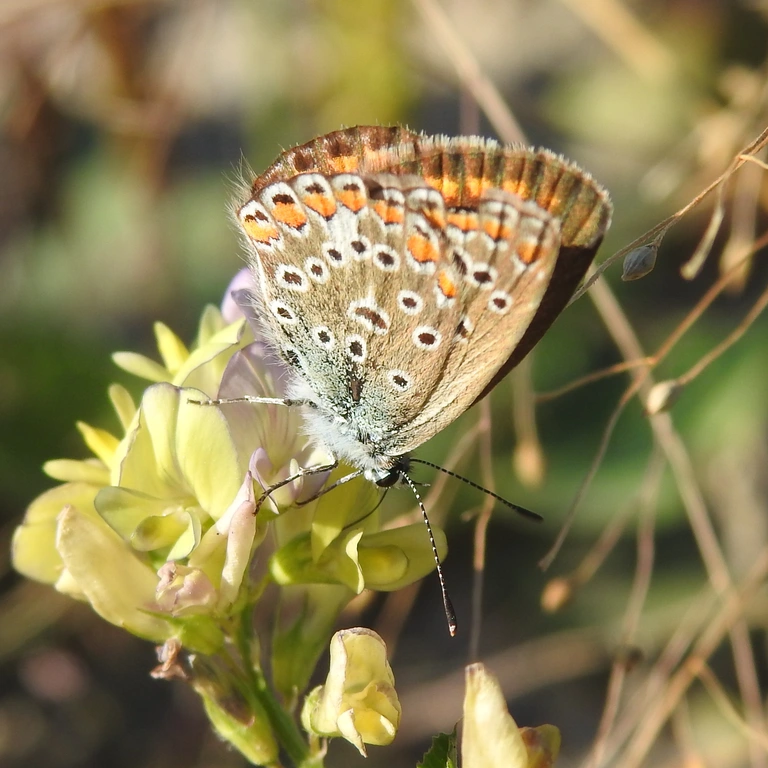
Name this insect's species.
Polyommatus icarus
